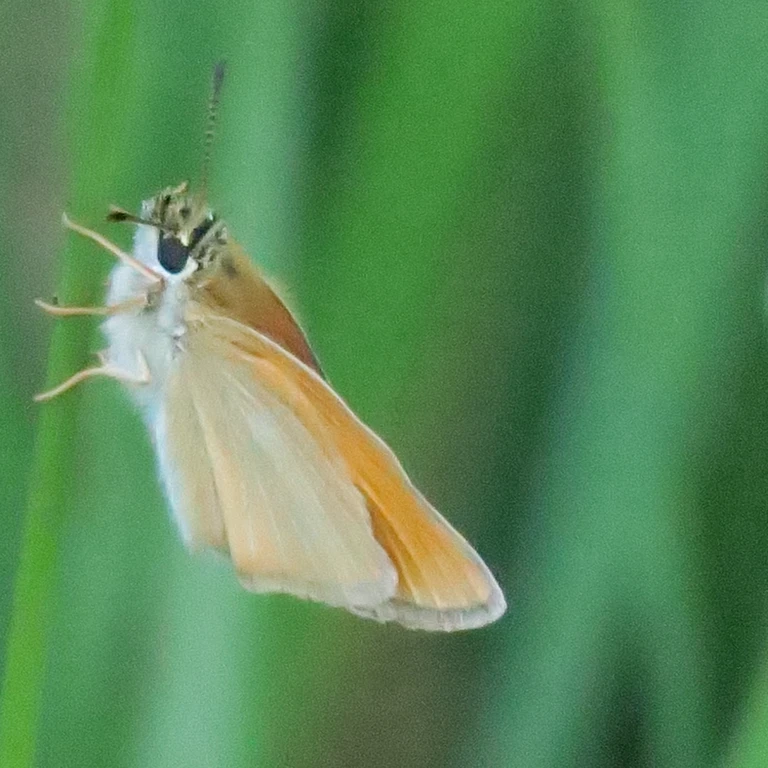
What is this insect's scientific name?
Thymelicus lineola
